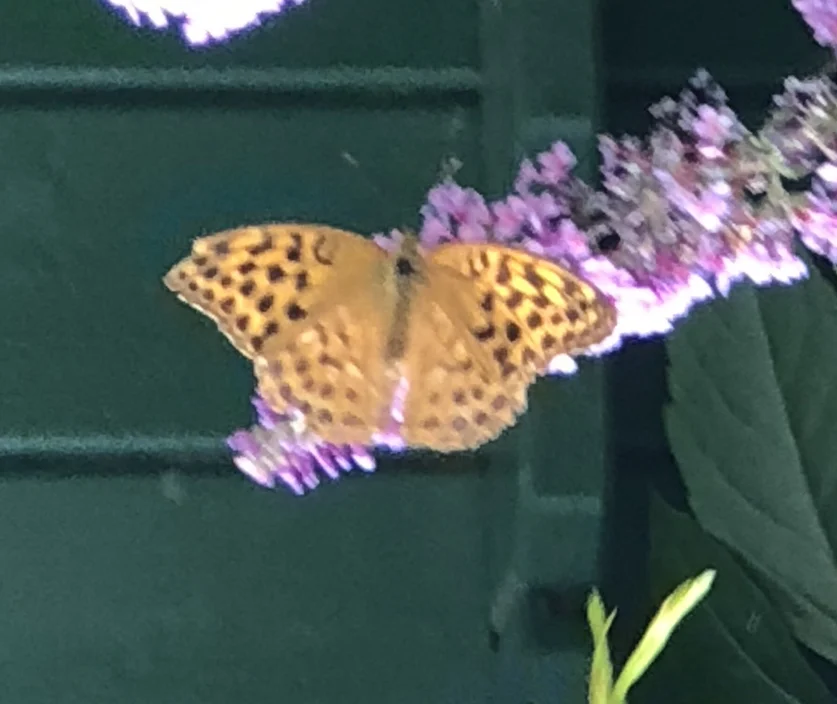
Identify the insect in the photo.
Argynnis paphia
